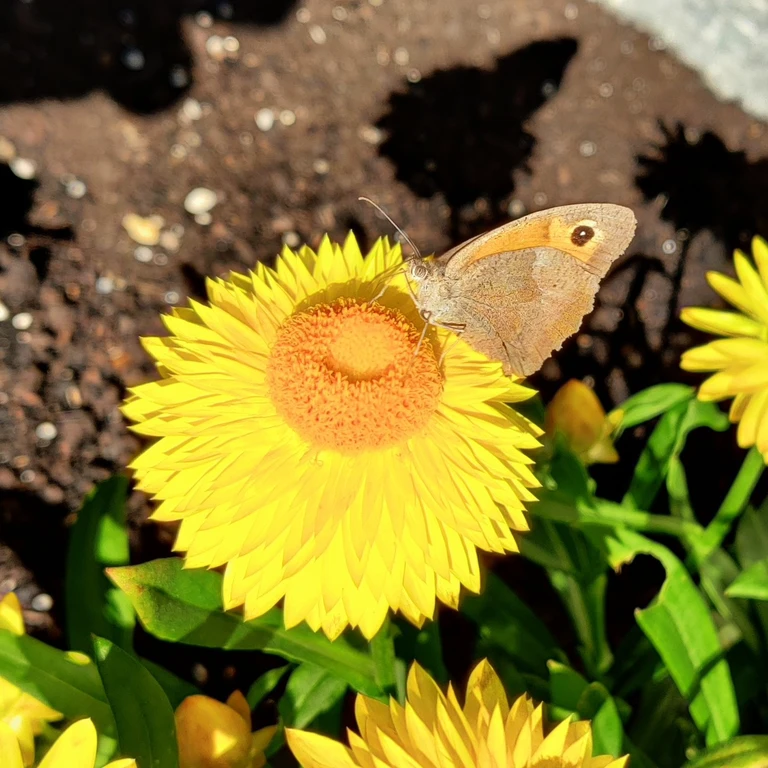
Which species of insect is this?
Maniola jurtina
